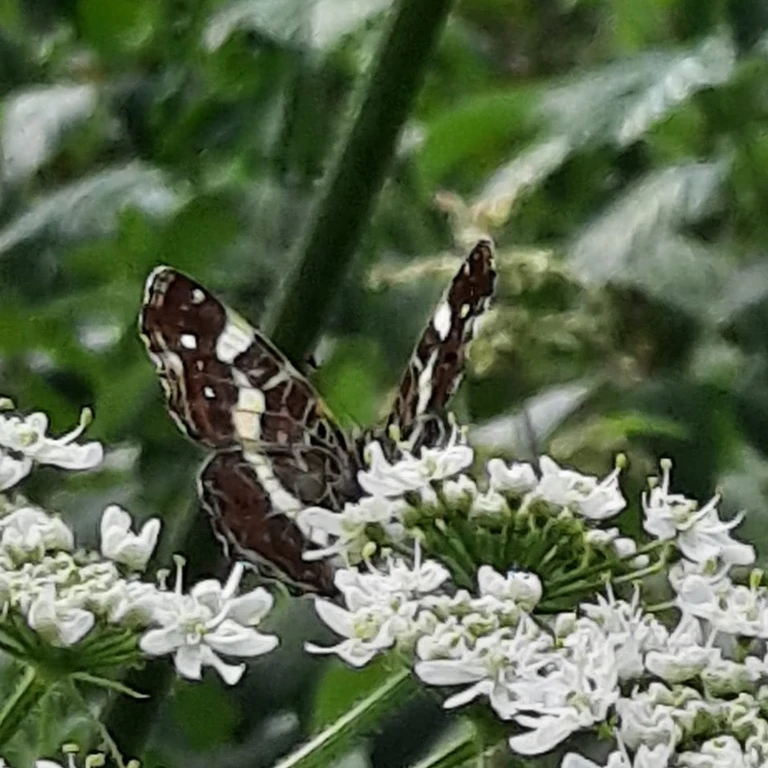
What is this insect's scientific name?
Araschnia levana
